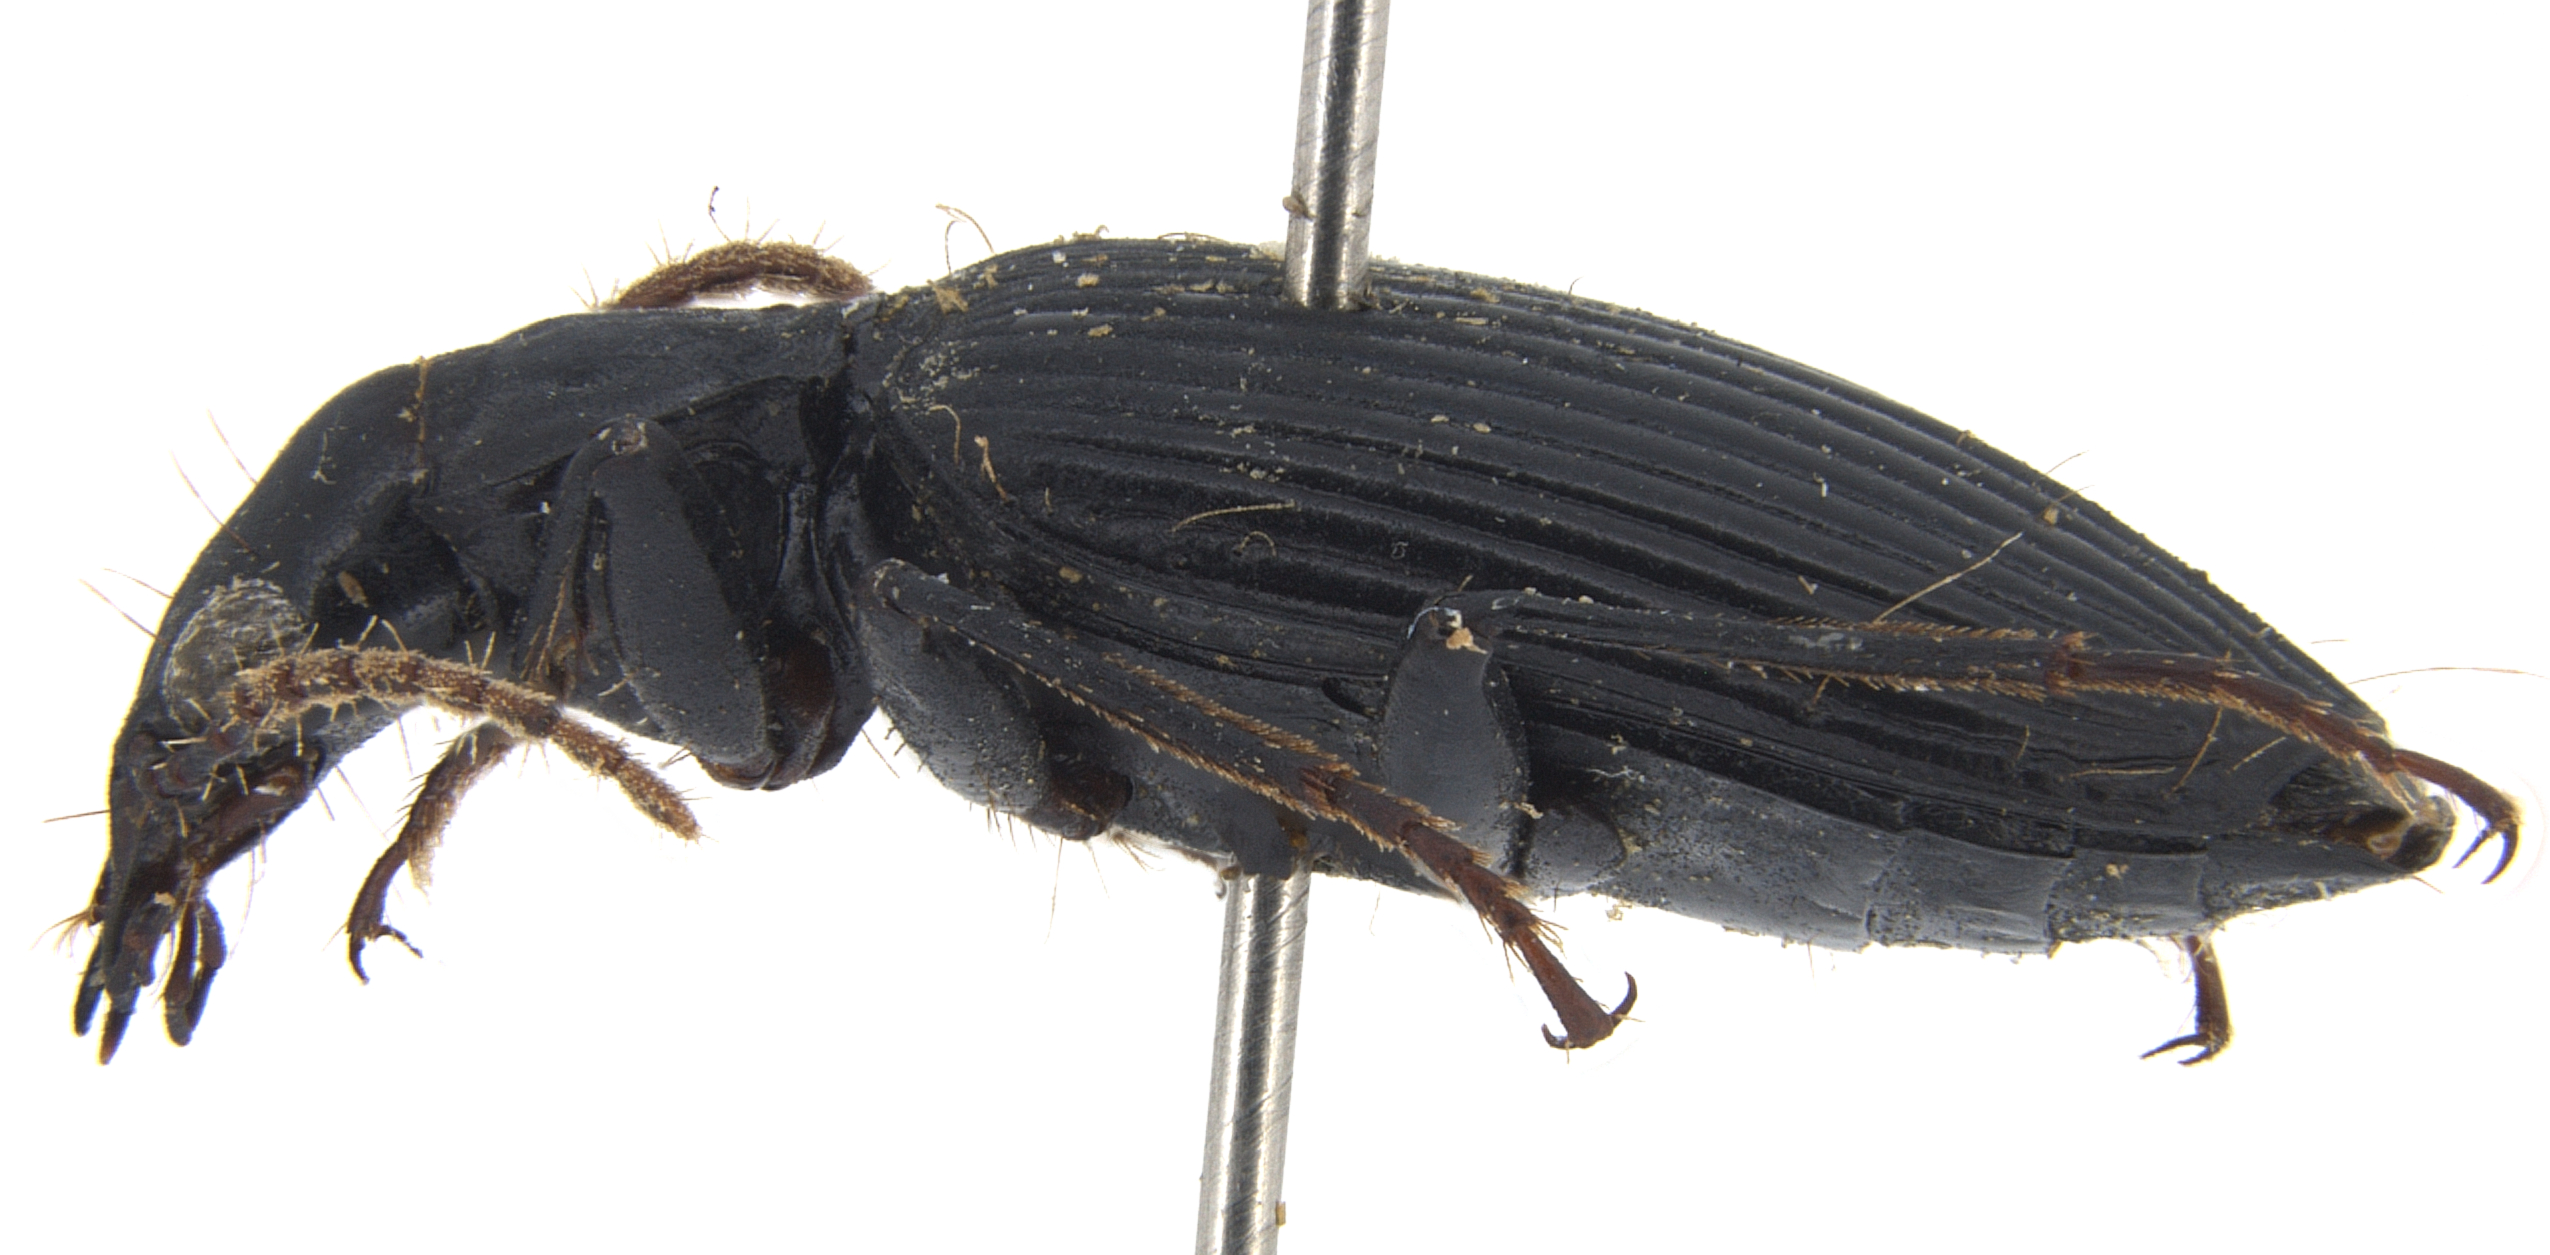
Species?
Stenognathus crenulatus
